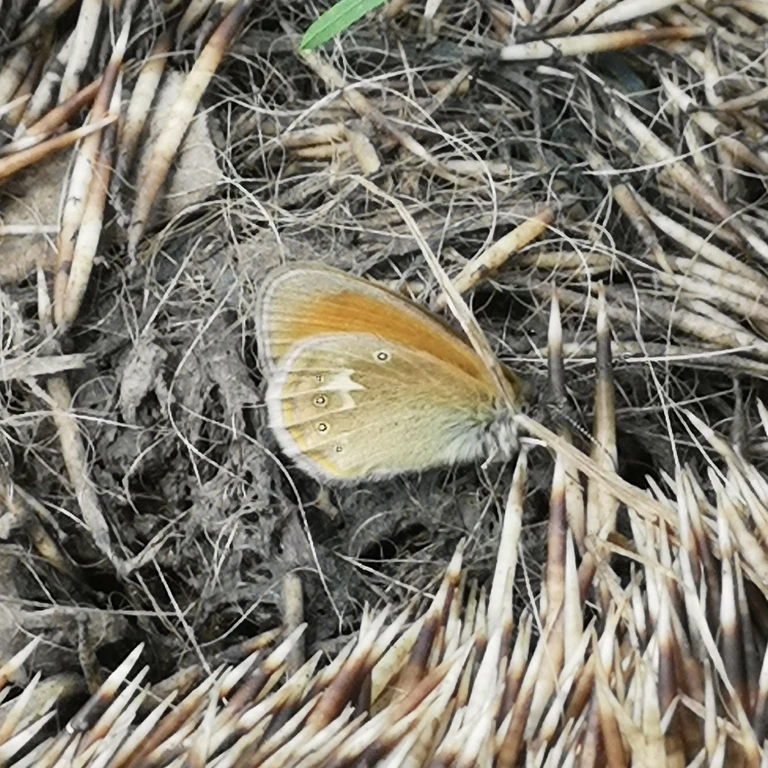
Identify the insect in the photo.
Coenonympha glycerion (also Coenonympha iphis)
